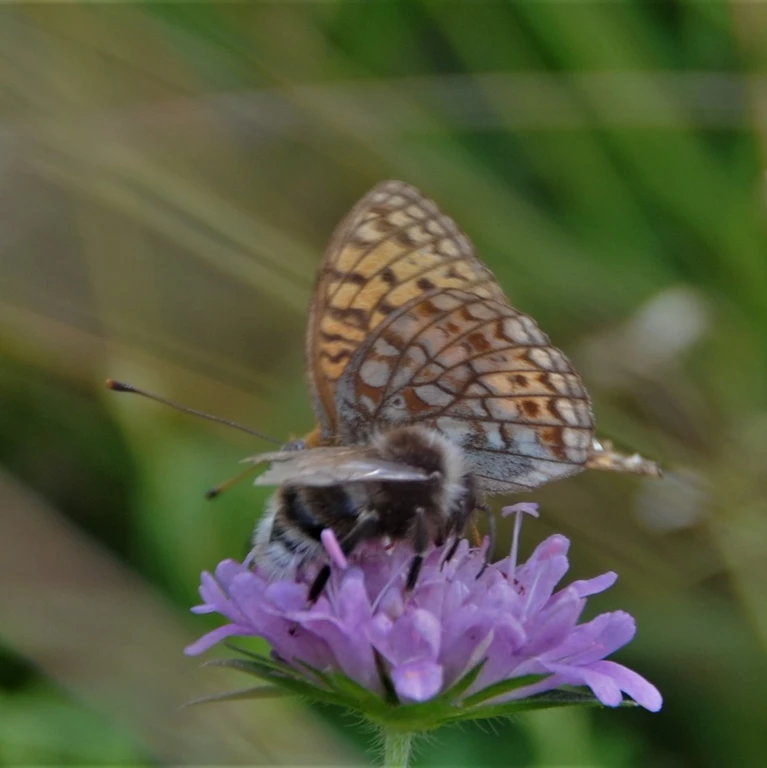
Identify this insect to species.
Fabriciana niobe
